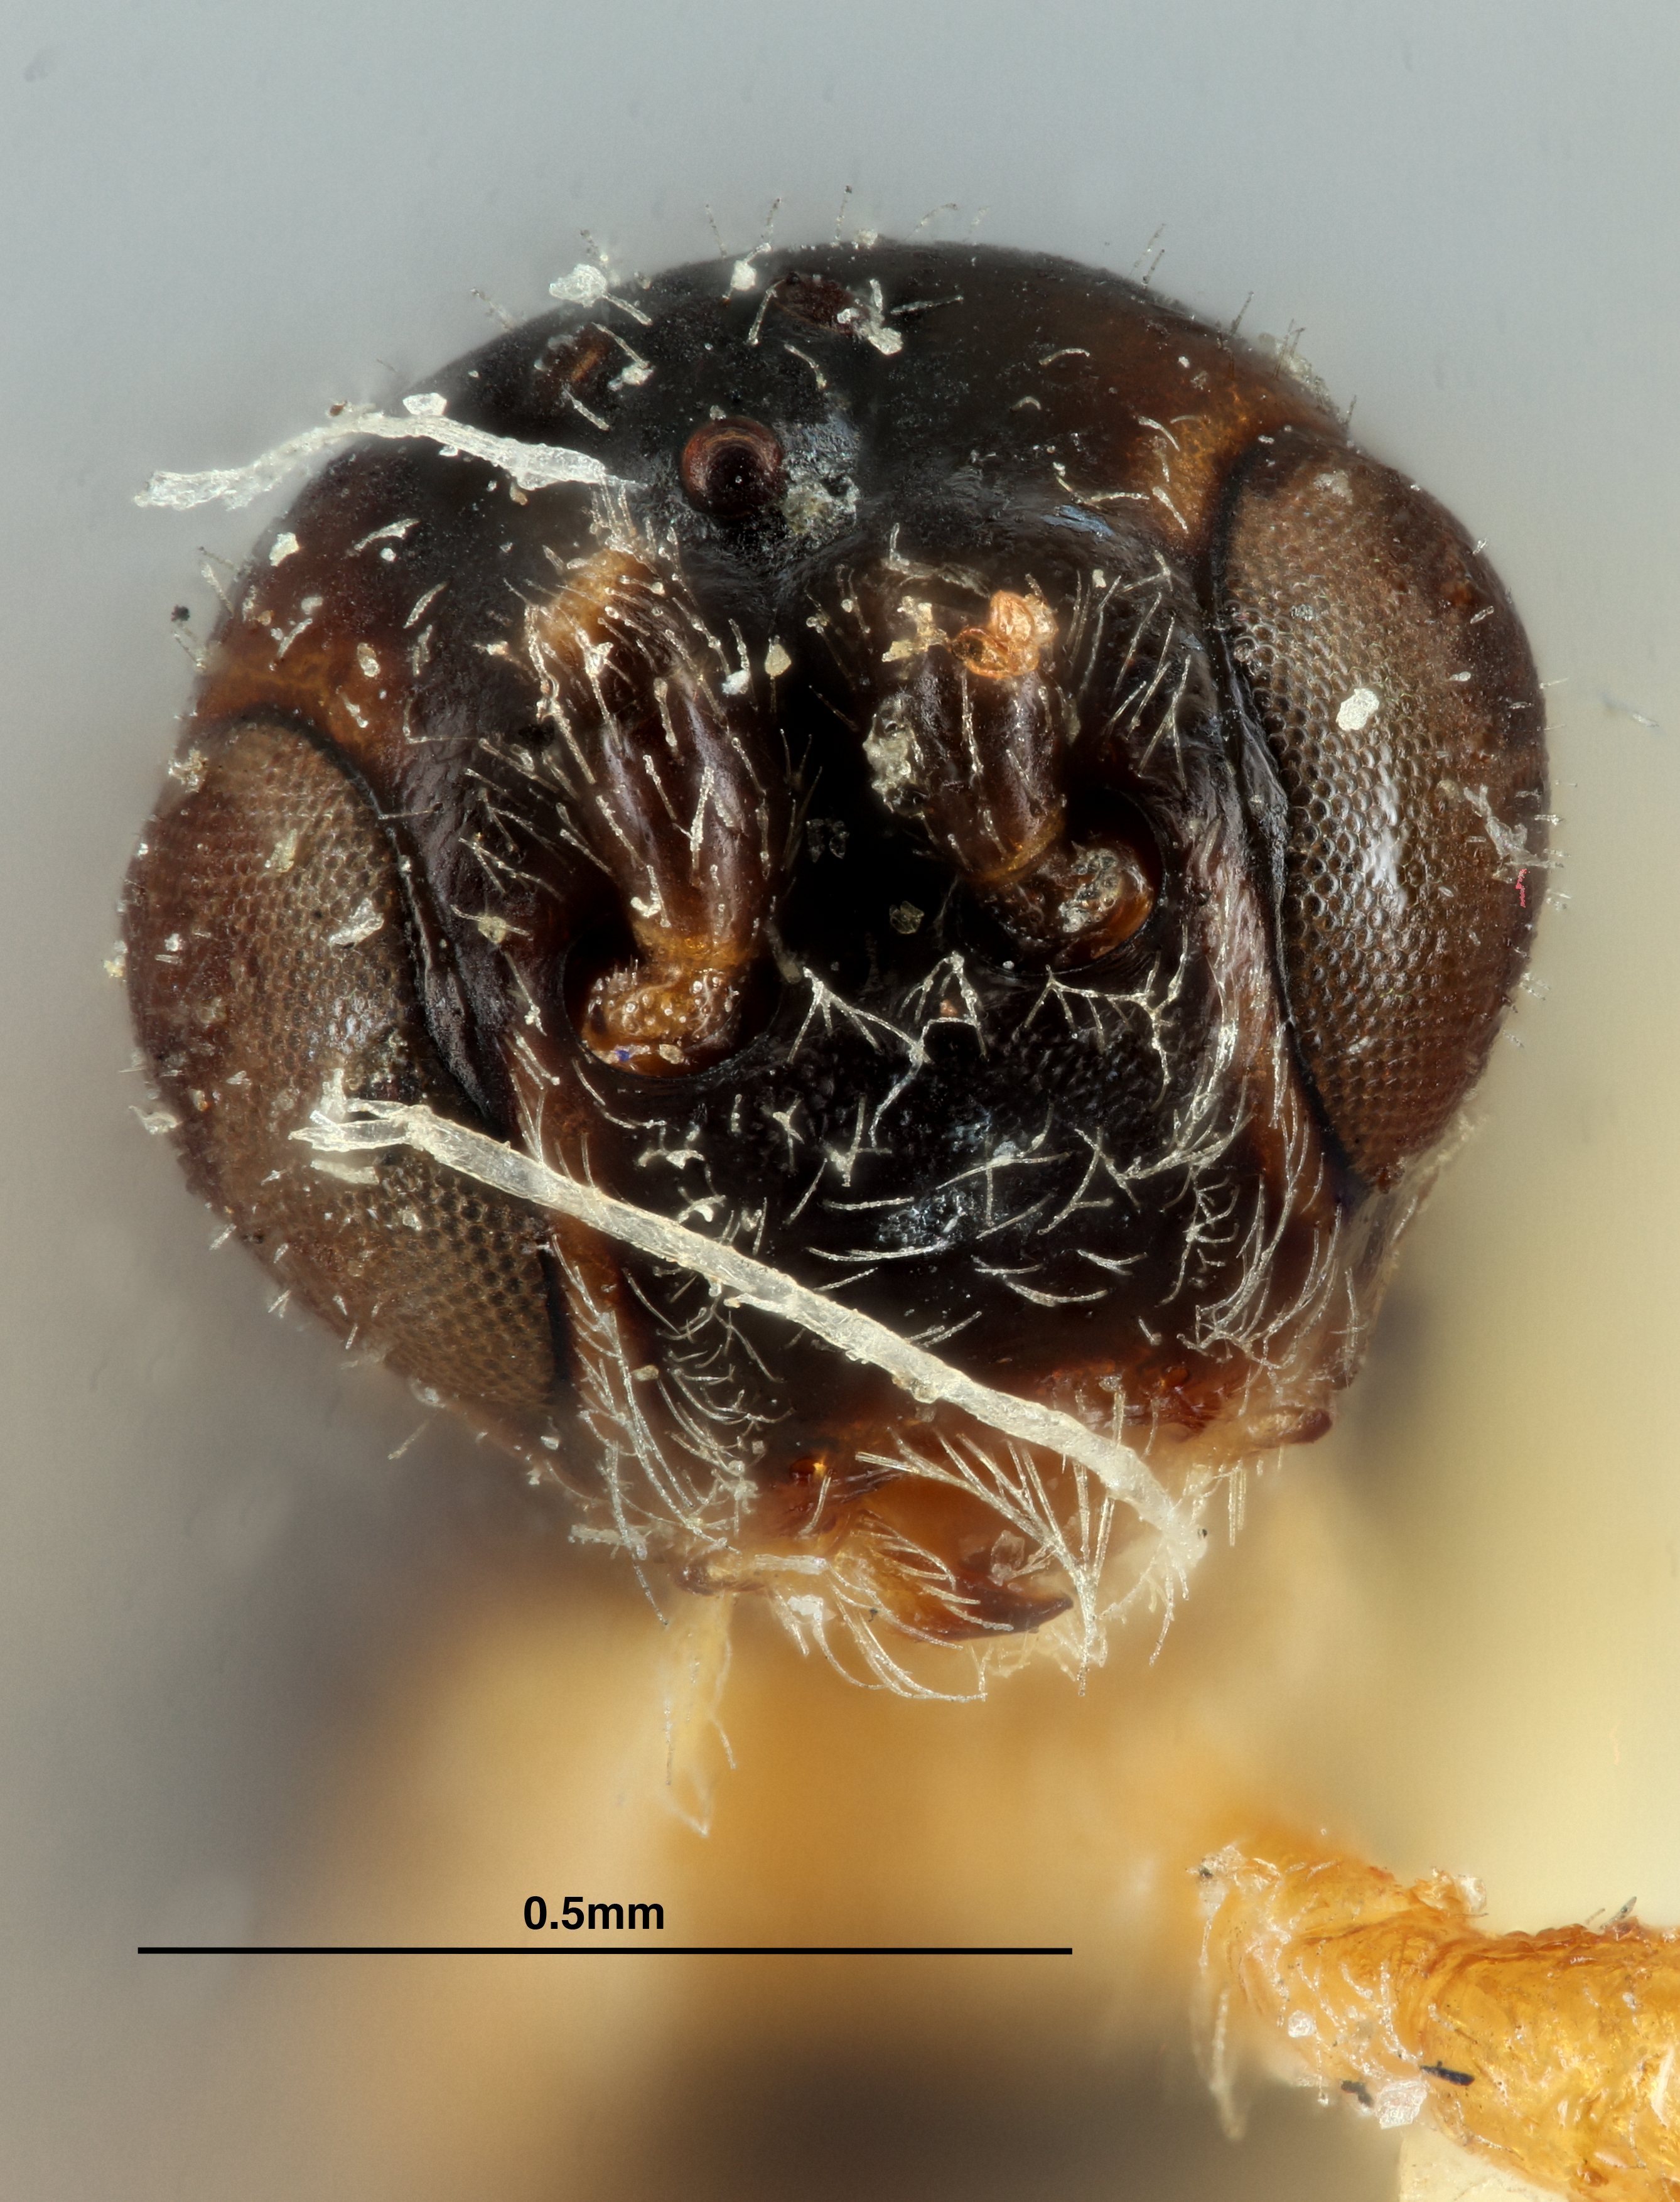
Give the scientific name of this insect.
Bracon nigridorsum
